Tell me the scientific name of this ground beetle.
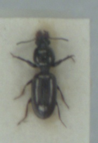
Dyschirius politus
